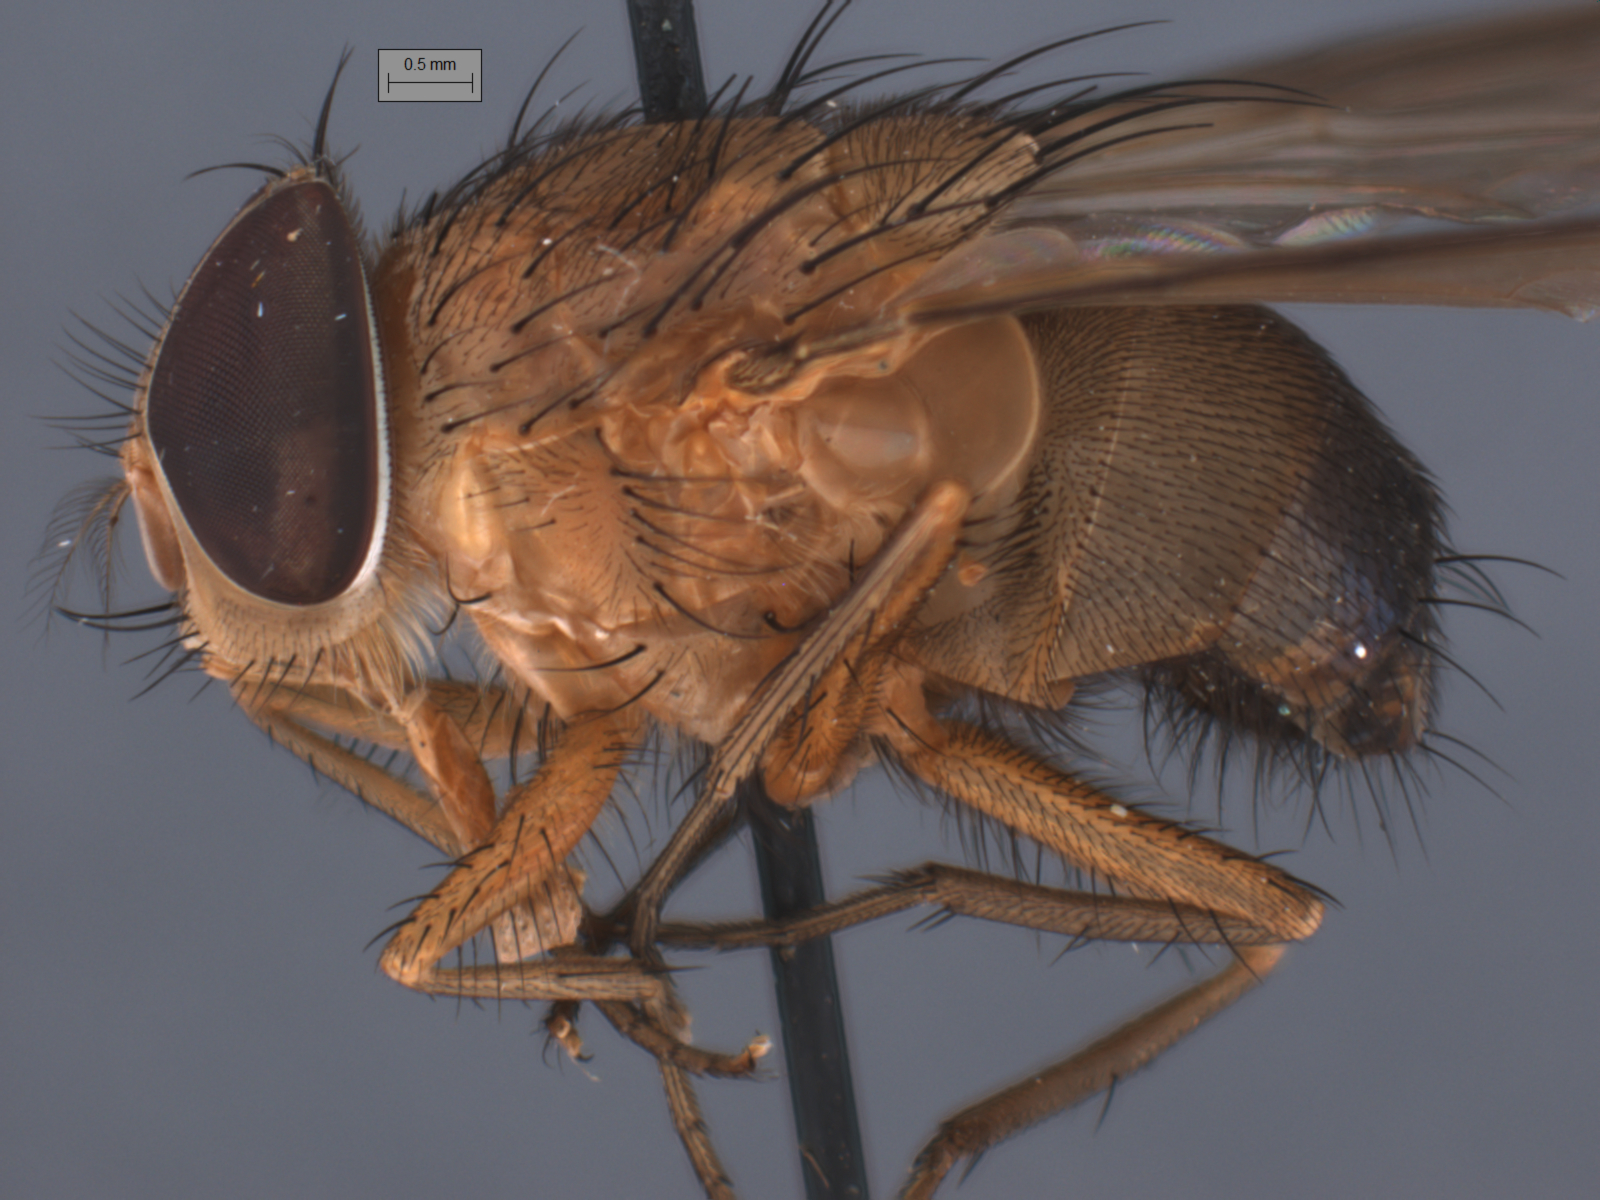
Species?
Phumosia promittens
